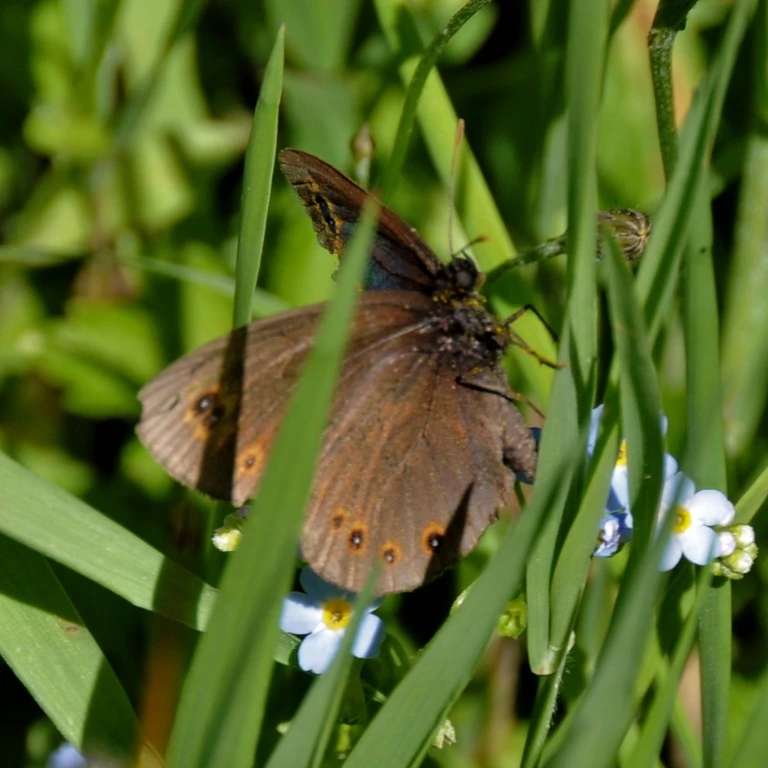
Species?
Erebia medusa
